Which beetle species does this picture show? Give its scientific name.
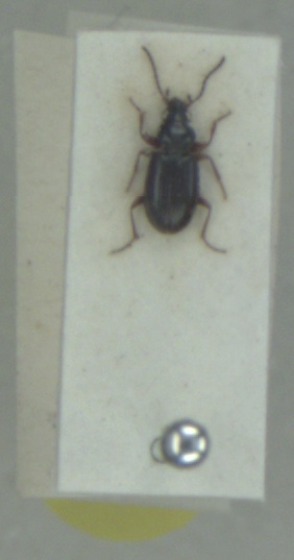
Bembidion clarkei
